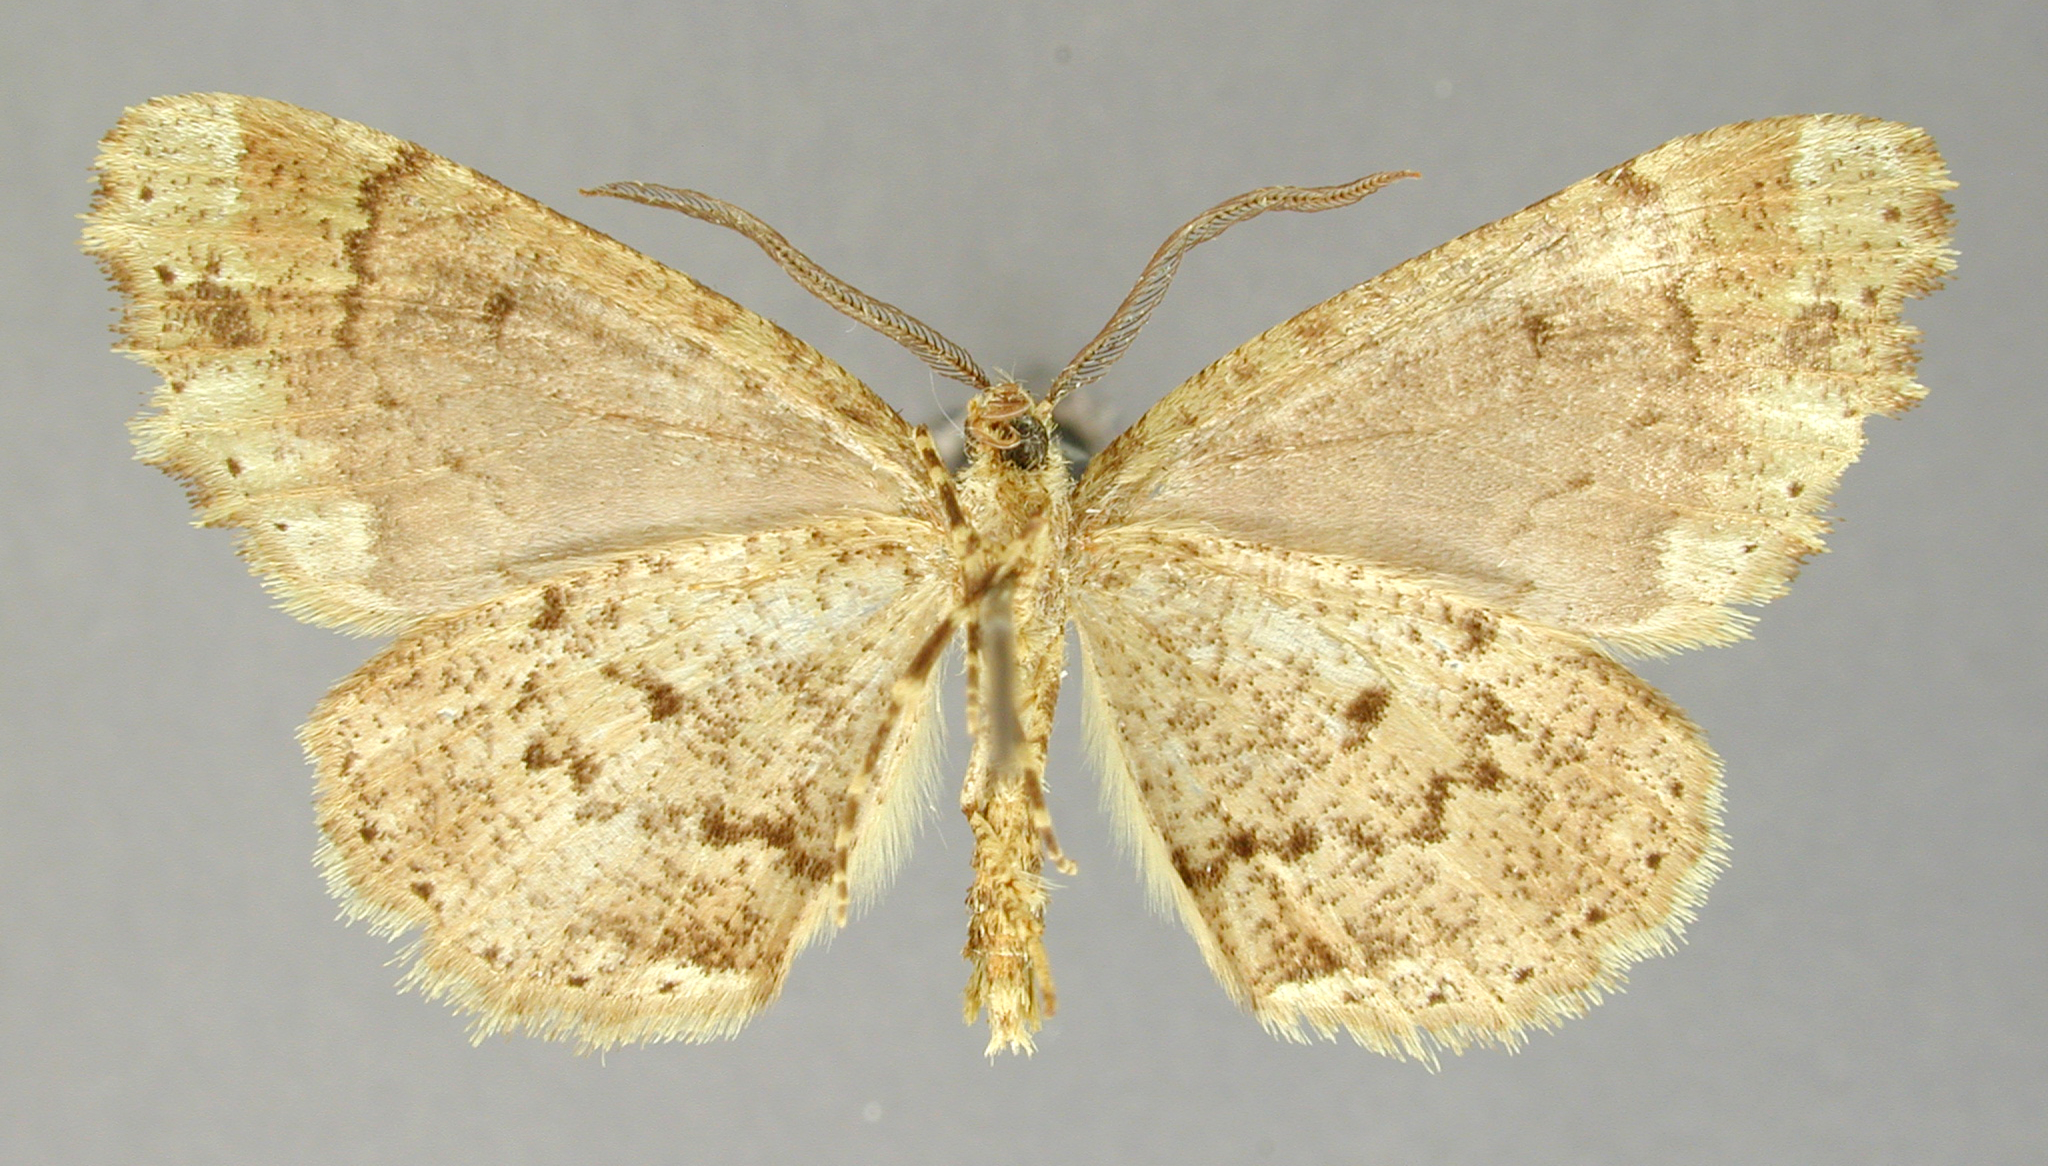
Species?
Cidariophanes incaria
